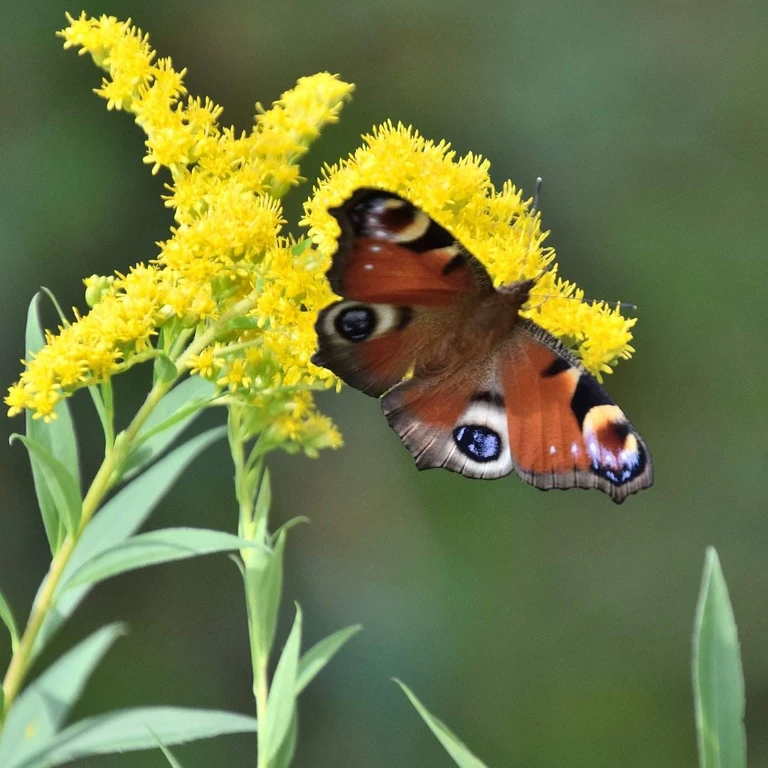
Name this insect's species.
Aglais io
